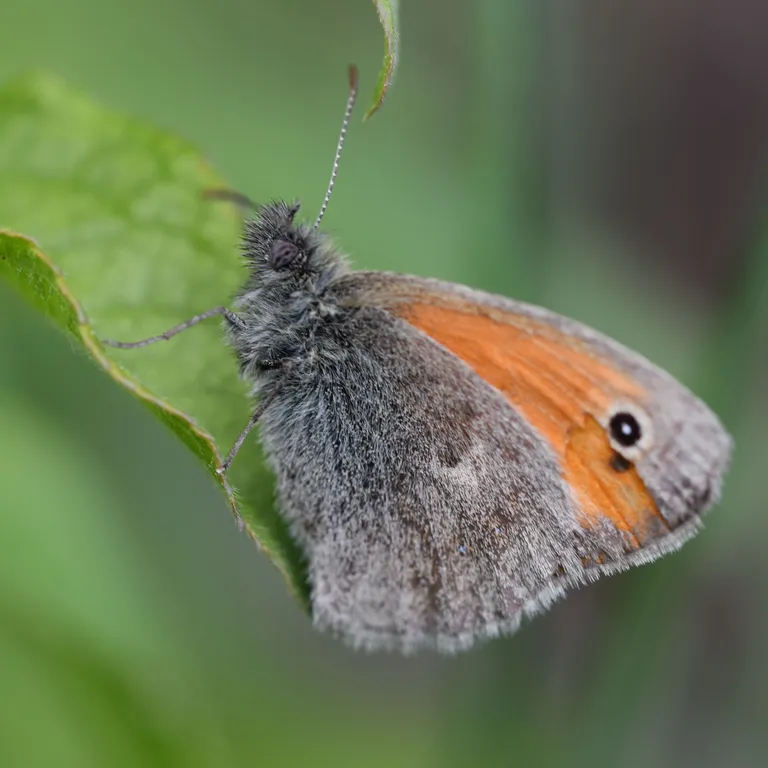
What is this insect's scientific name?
Coenonympha pamphilus
